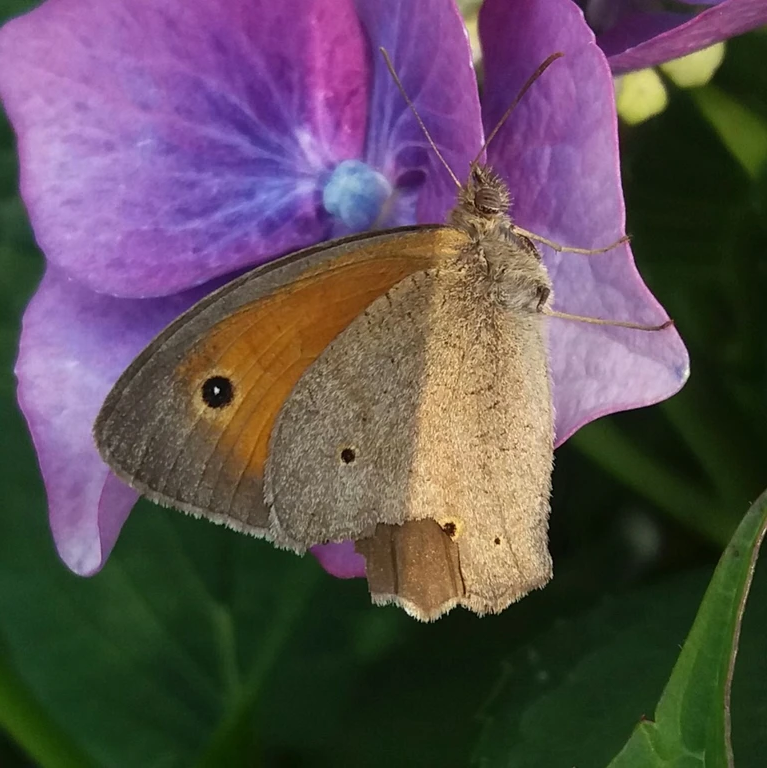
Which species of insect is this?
Maniola jurtina
